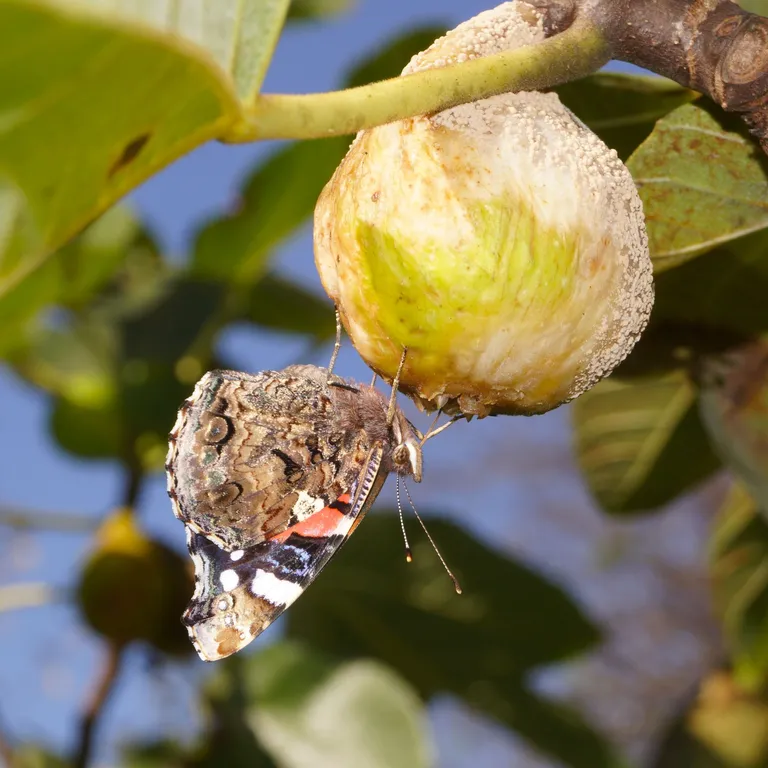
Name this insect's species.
Vanessa atalanta
